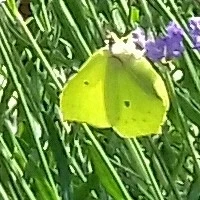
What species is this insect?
Gonepteryx rhamni
